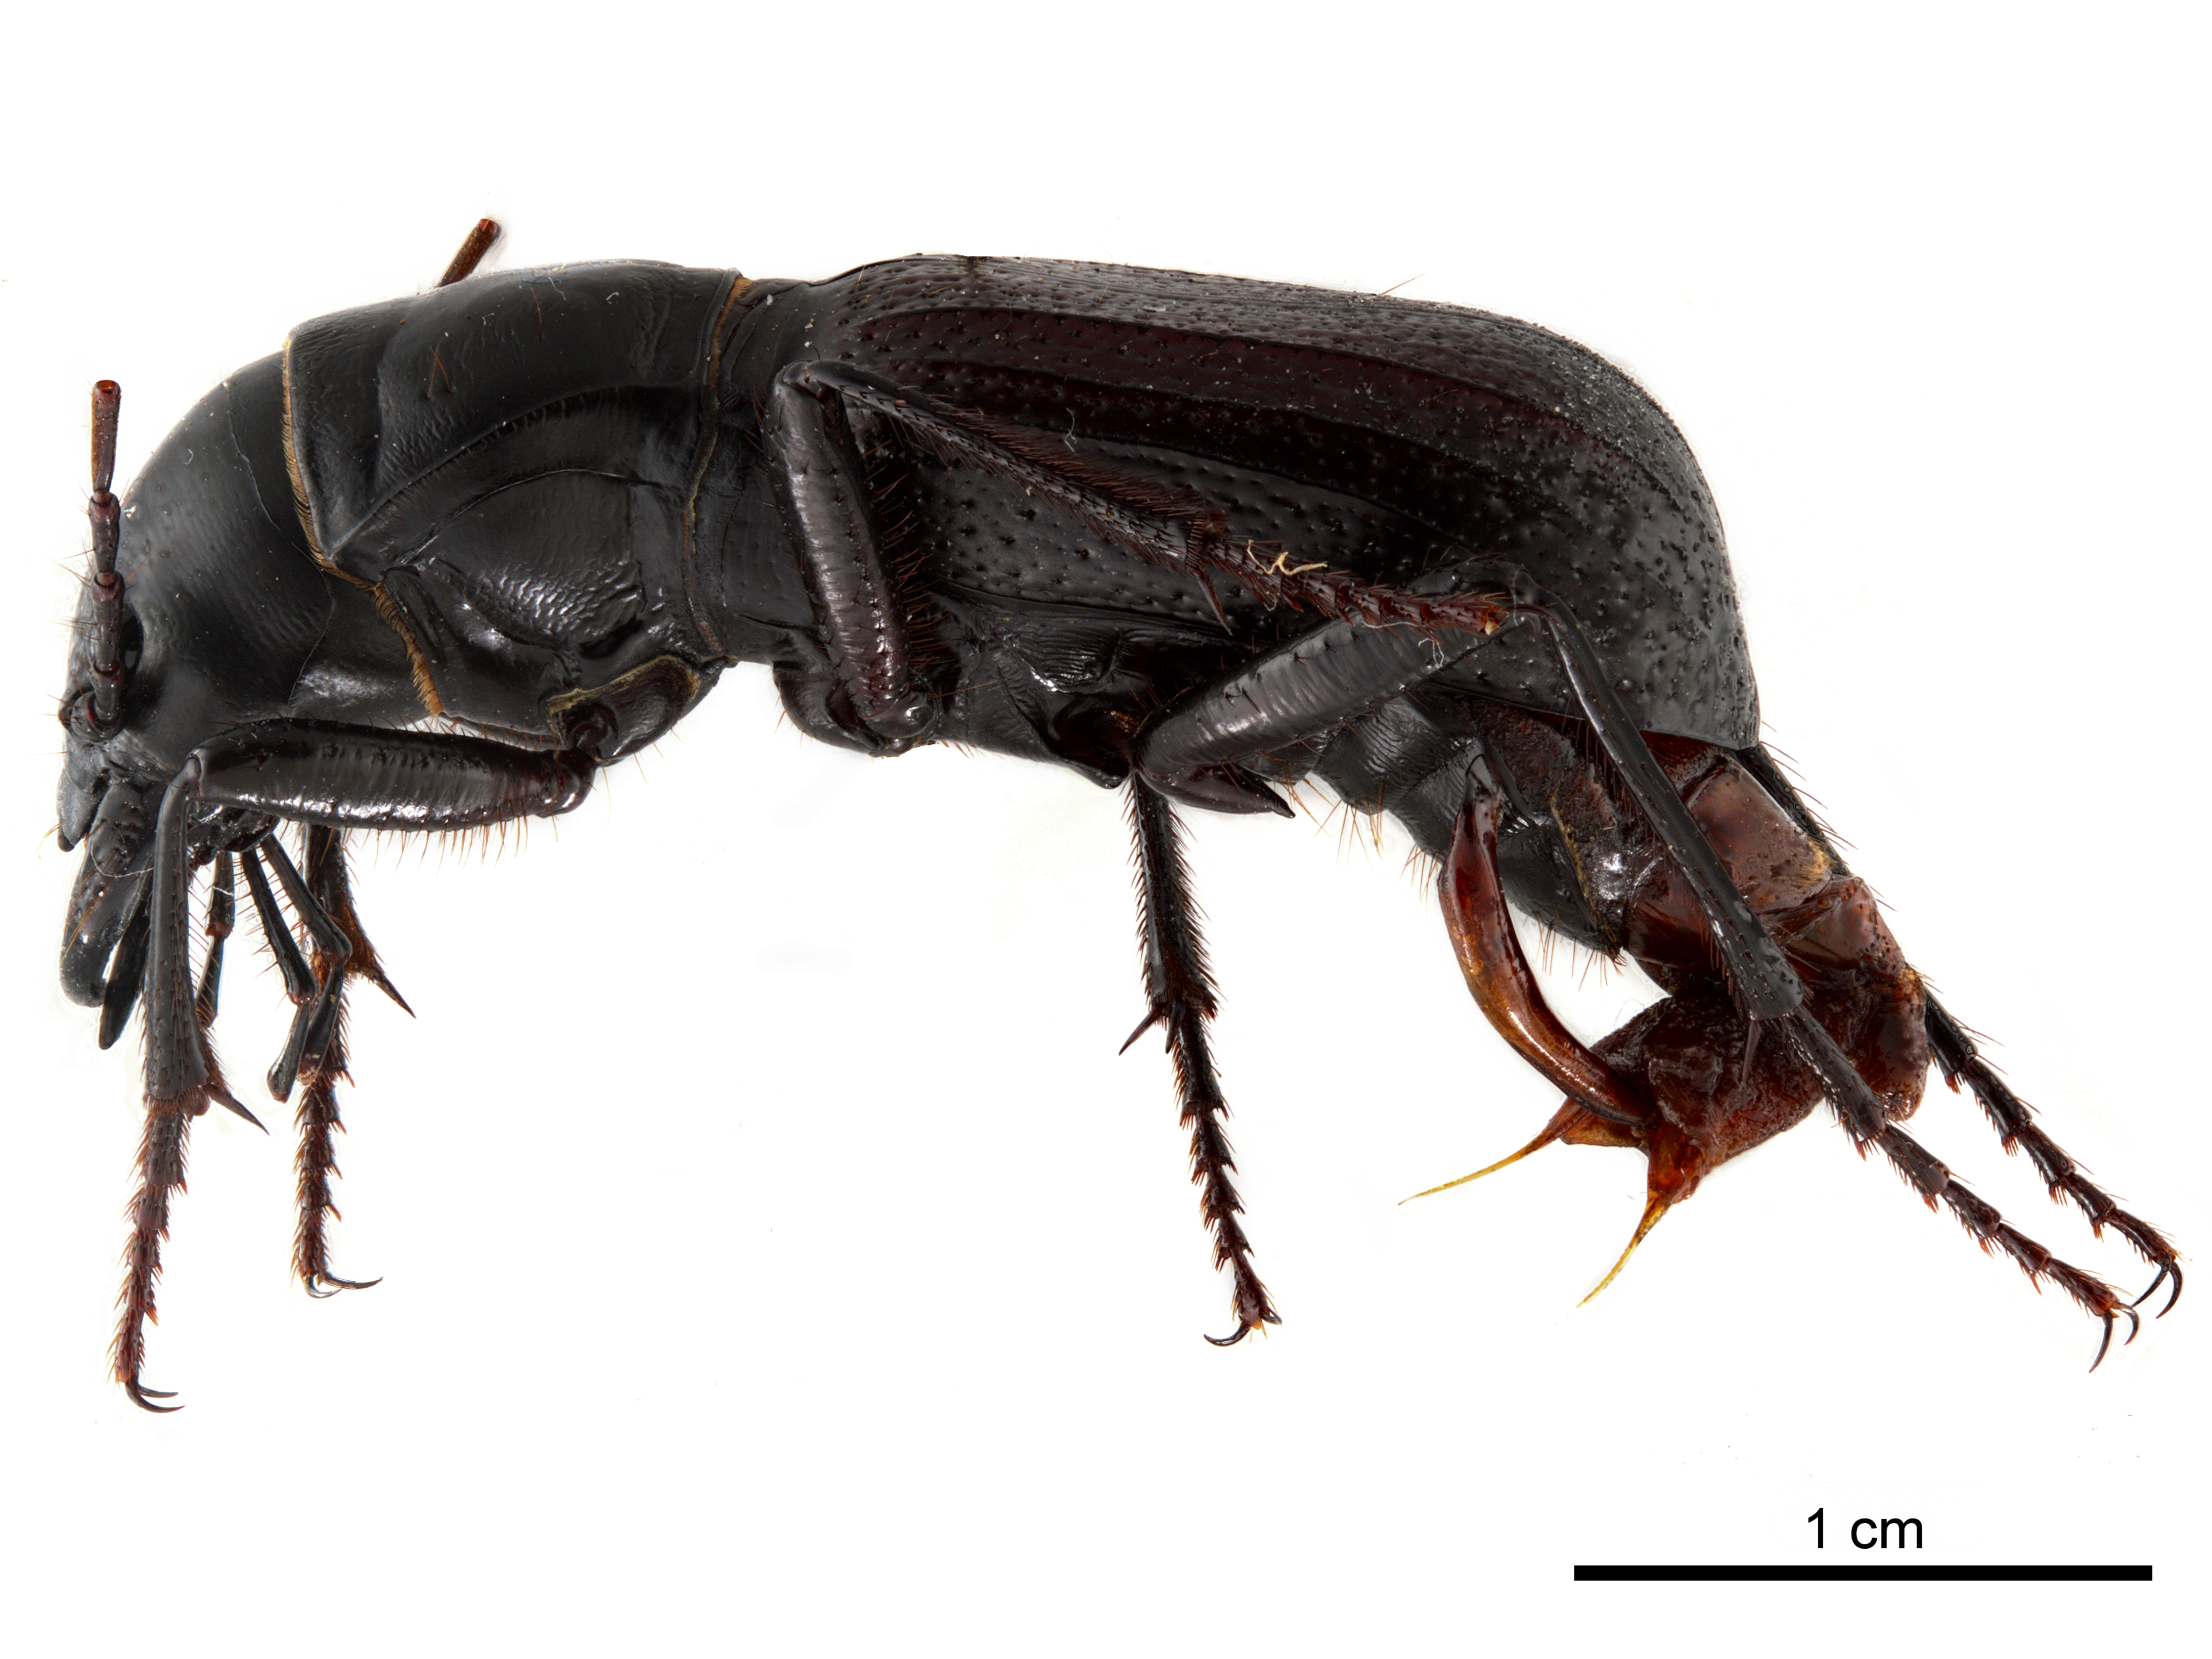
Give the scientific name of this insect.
Amblycheila cylindriformis
